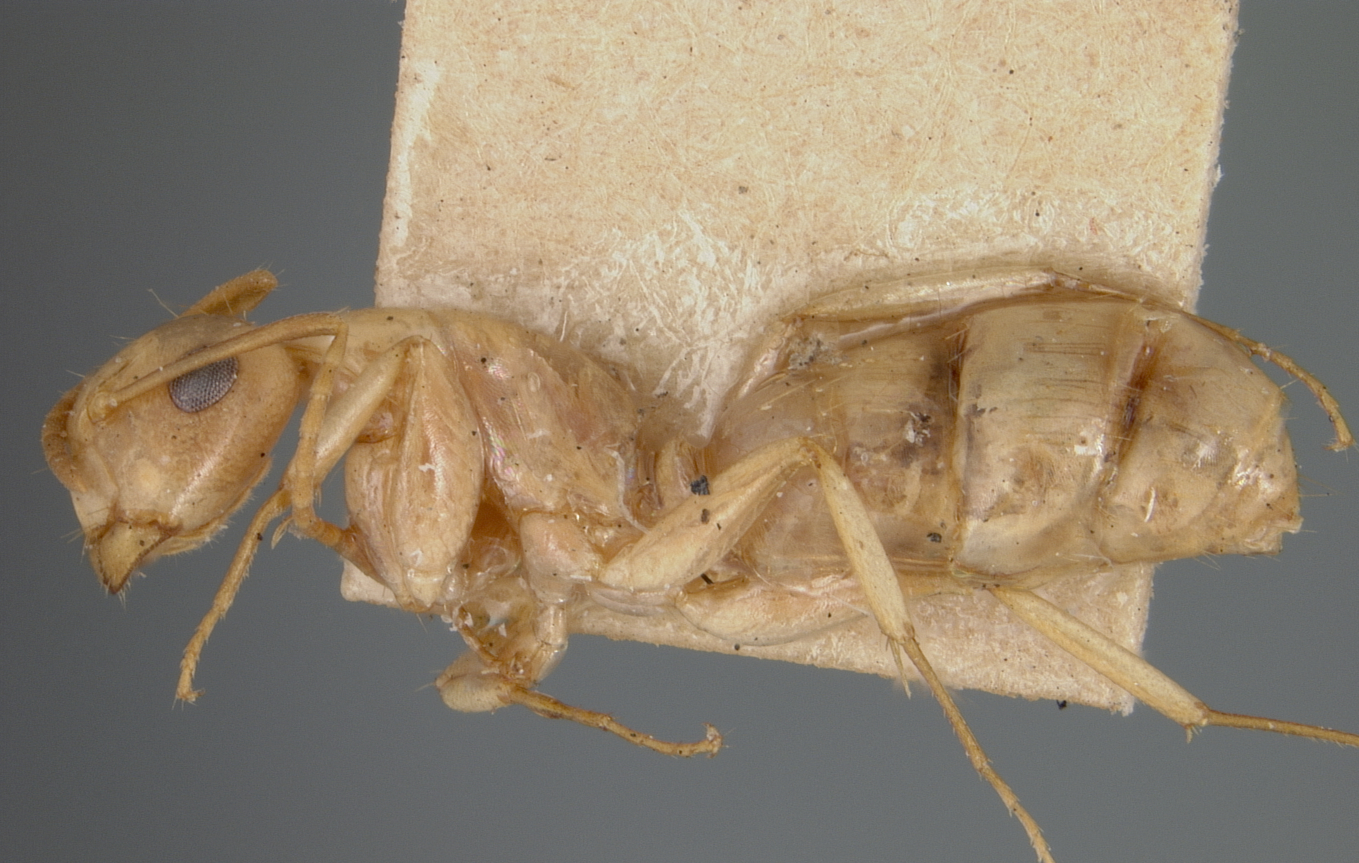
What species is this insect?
Camponotus claviscapus
